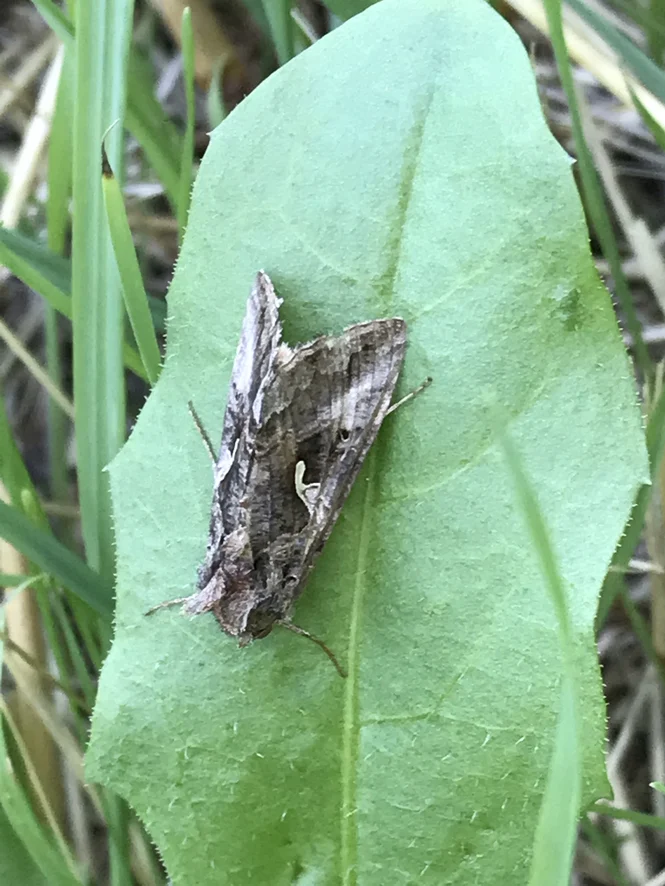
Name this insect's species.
Autographa gamma
